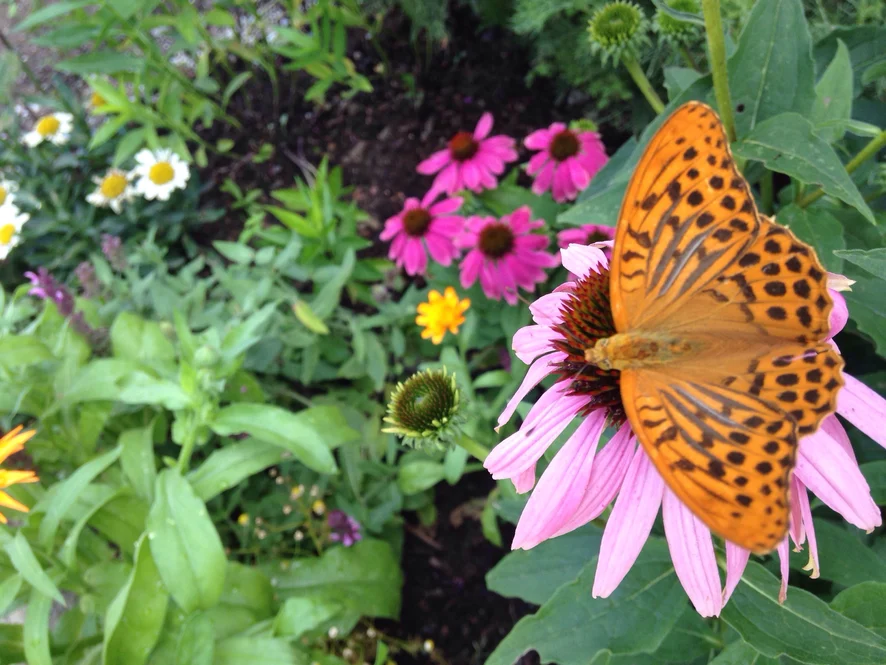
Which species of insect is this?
Argynnis paphia
